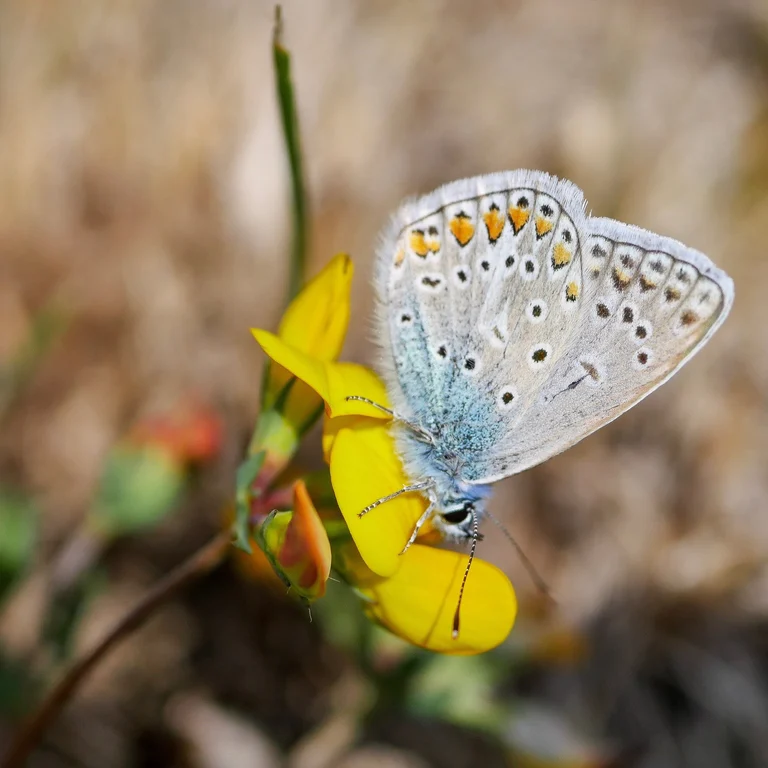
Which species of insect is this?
Polyommatus icarus
